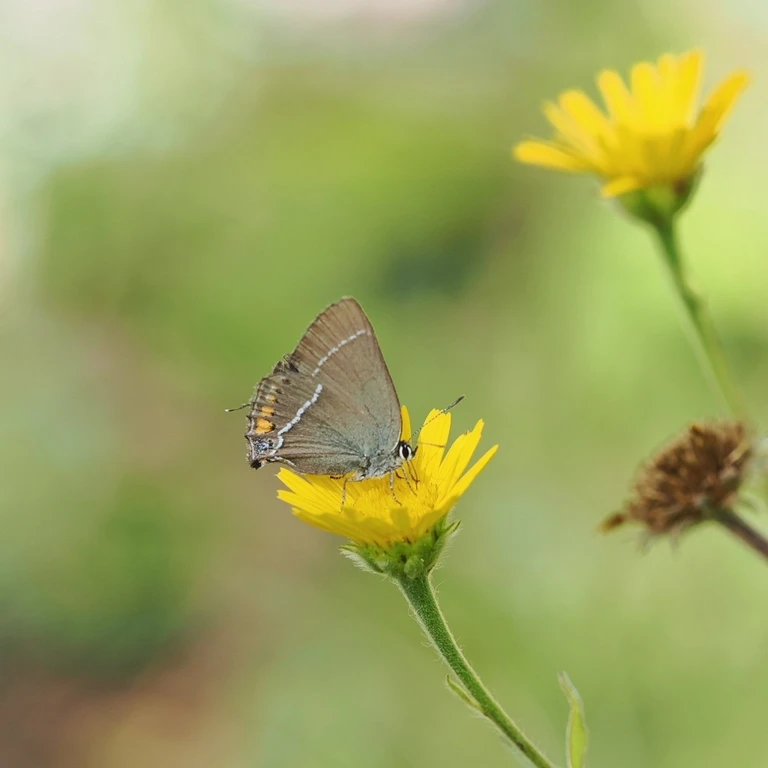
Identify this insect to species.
Satyrium spini (also Tuttiola spini)
